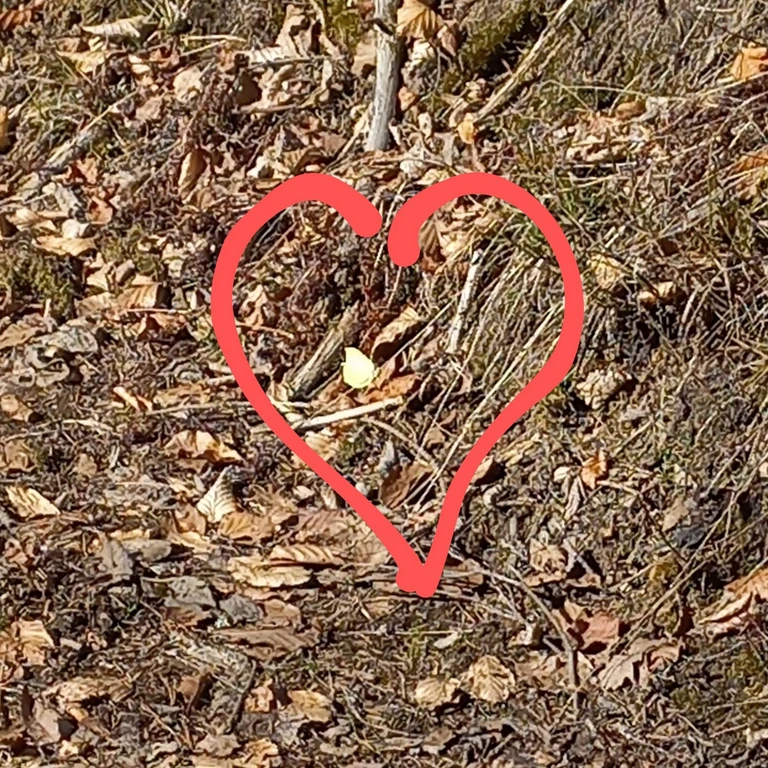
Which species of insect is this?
Gonepteryx rhamni
